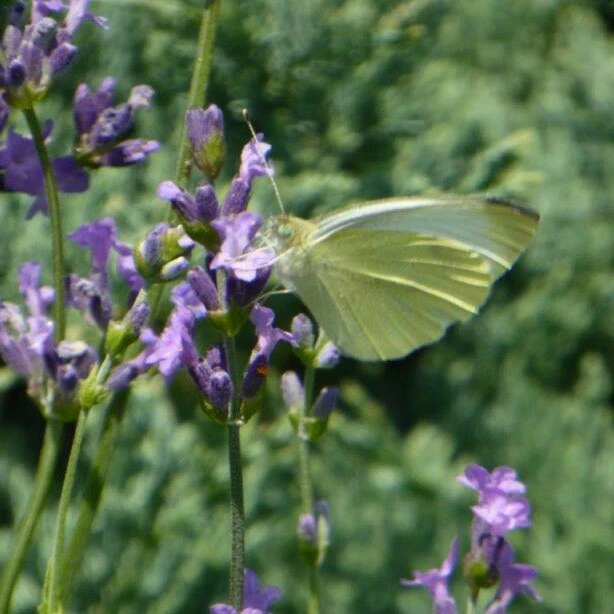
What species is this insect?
Pieris rapae
